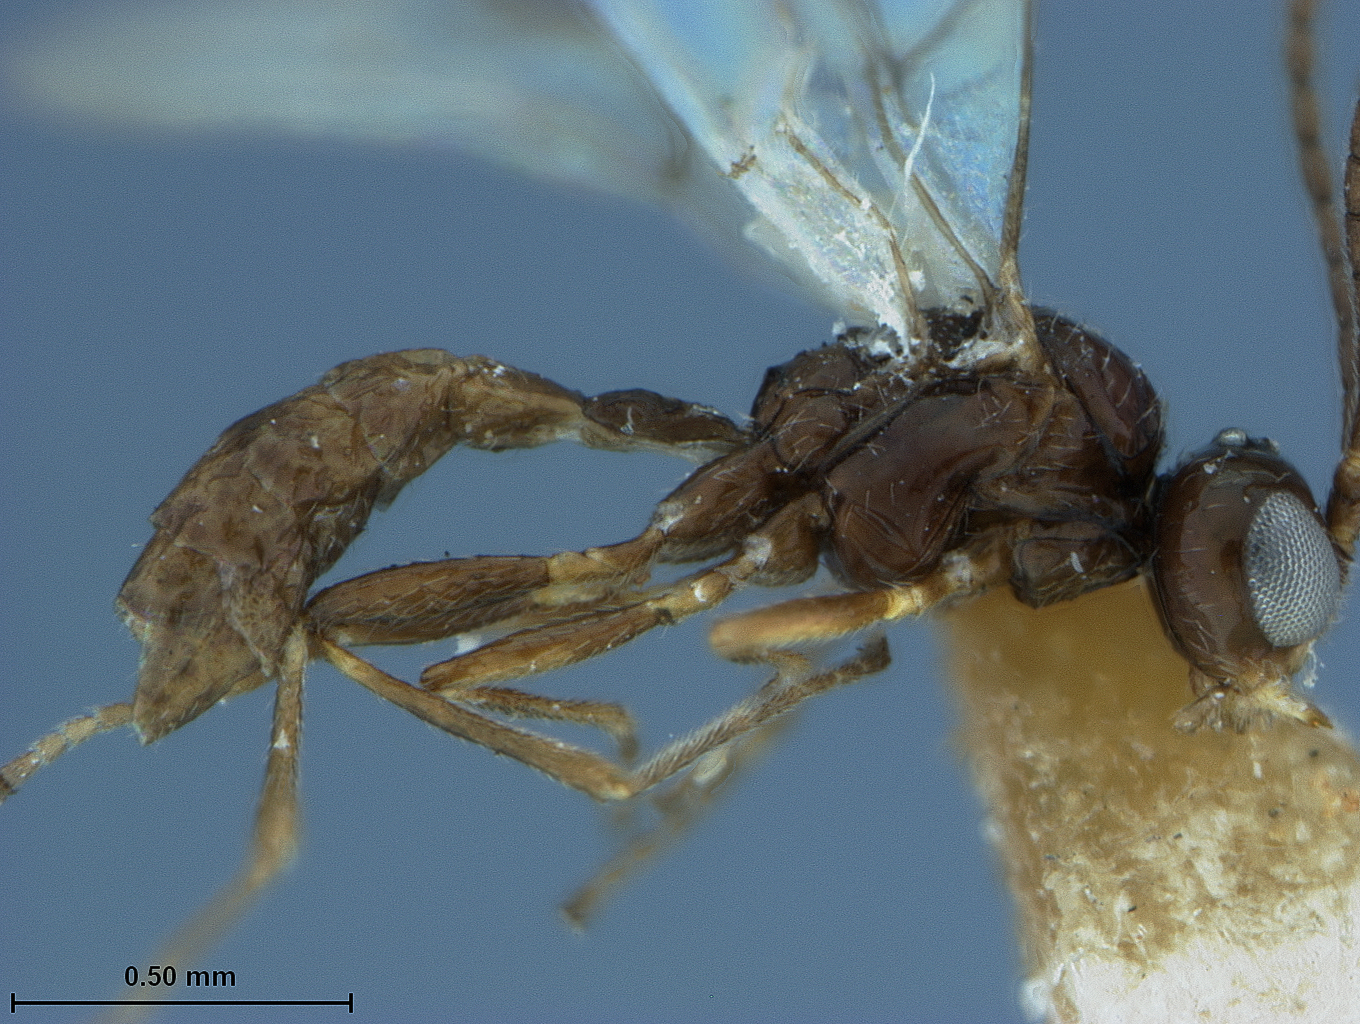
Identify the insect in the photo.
Aphidius obscuripes
